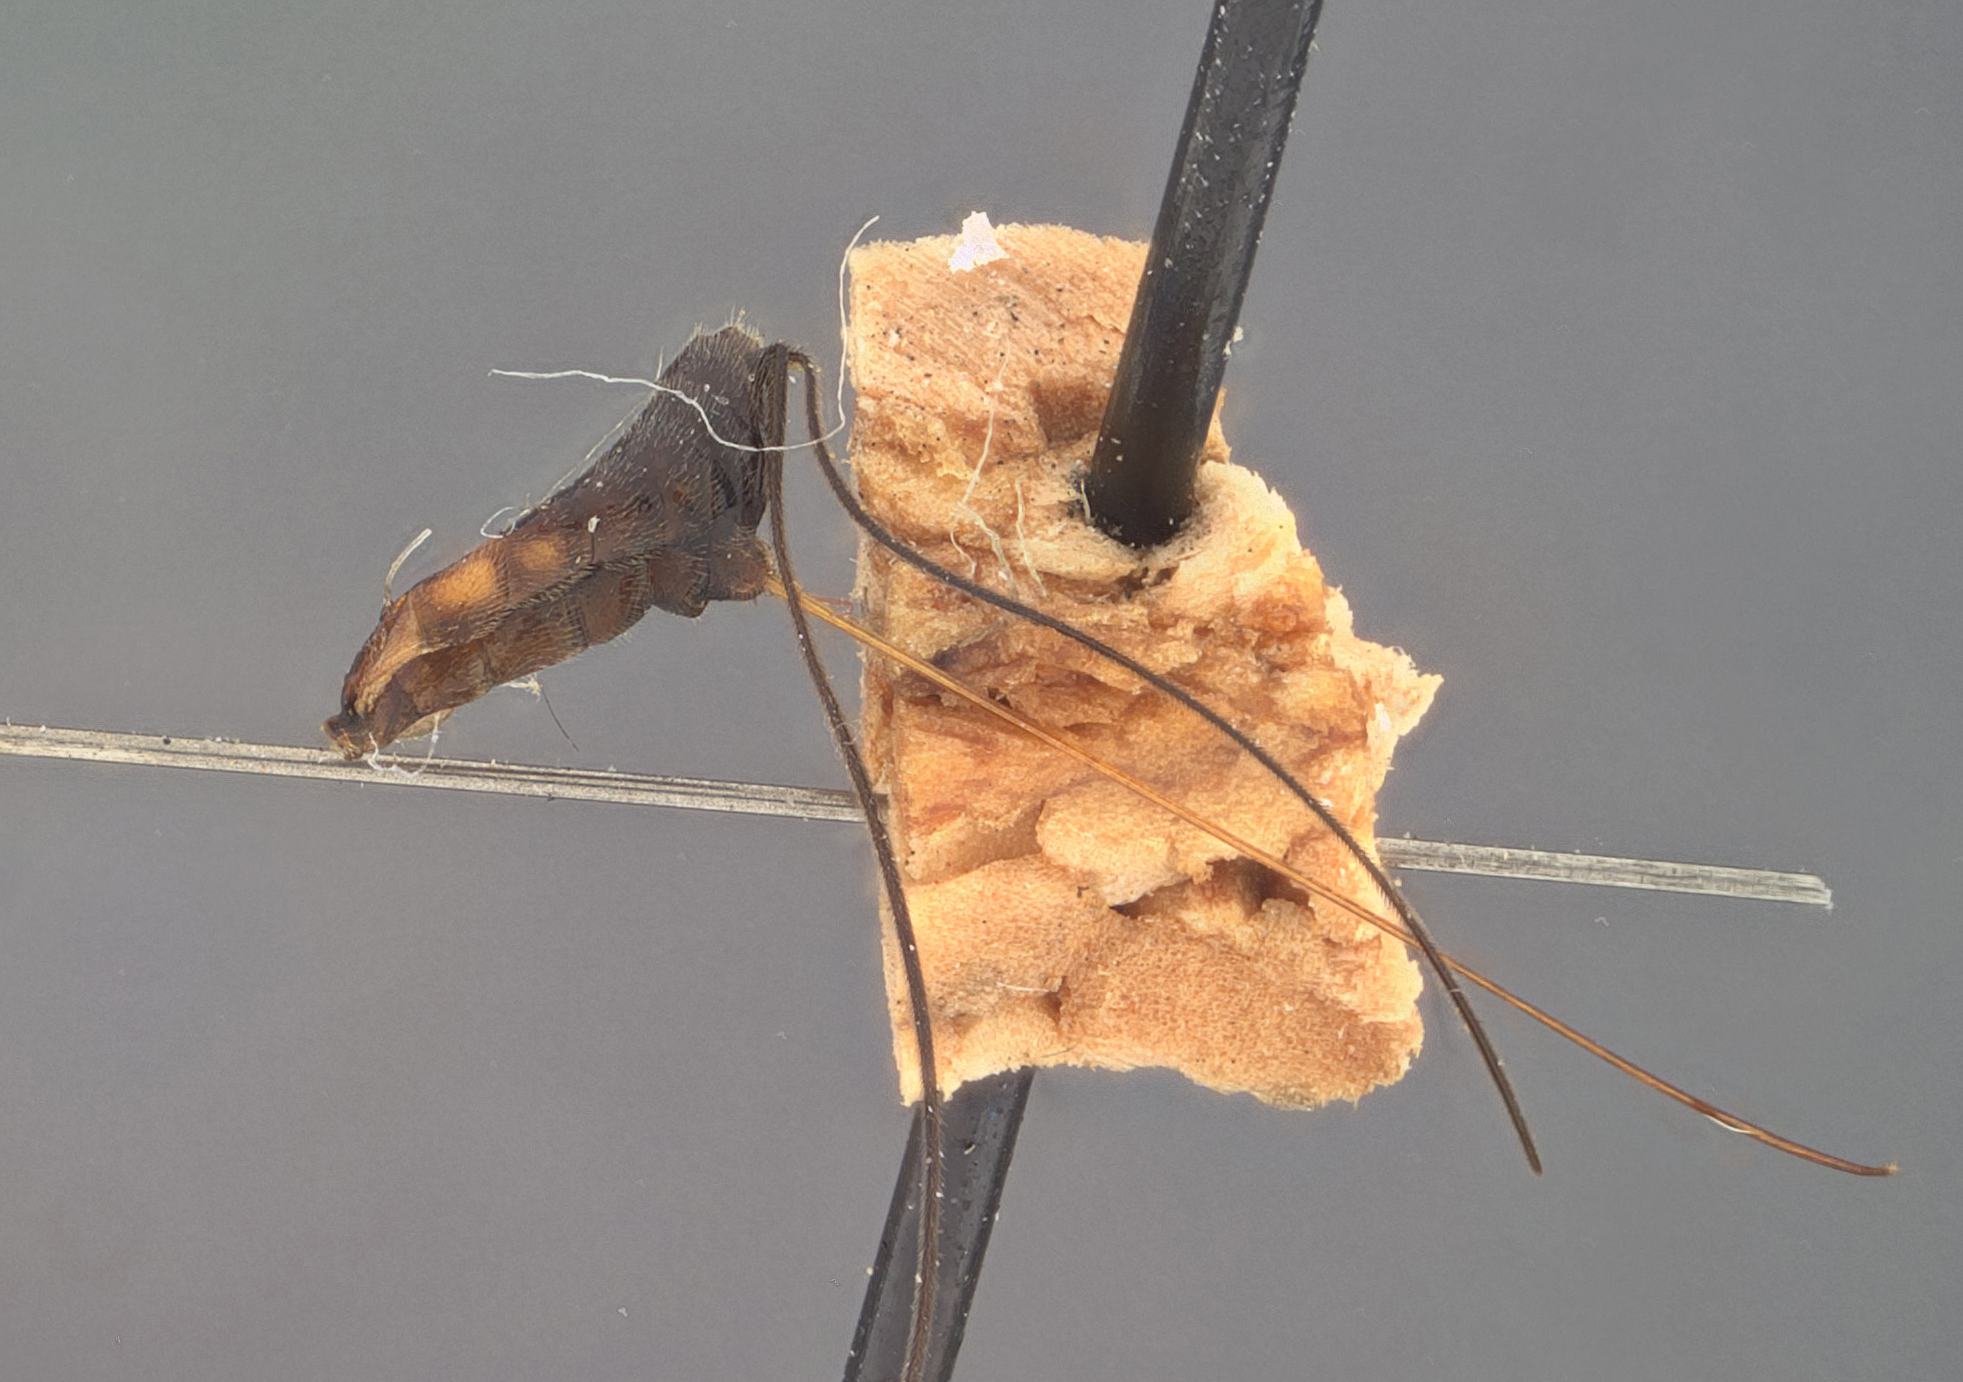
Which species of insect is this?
Orgilus simulator
